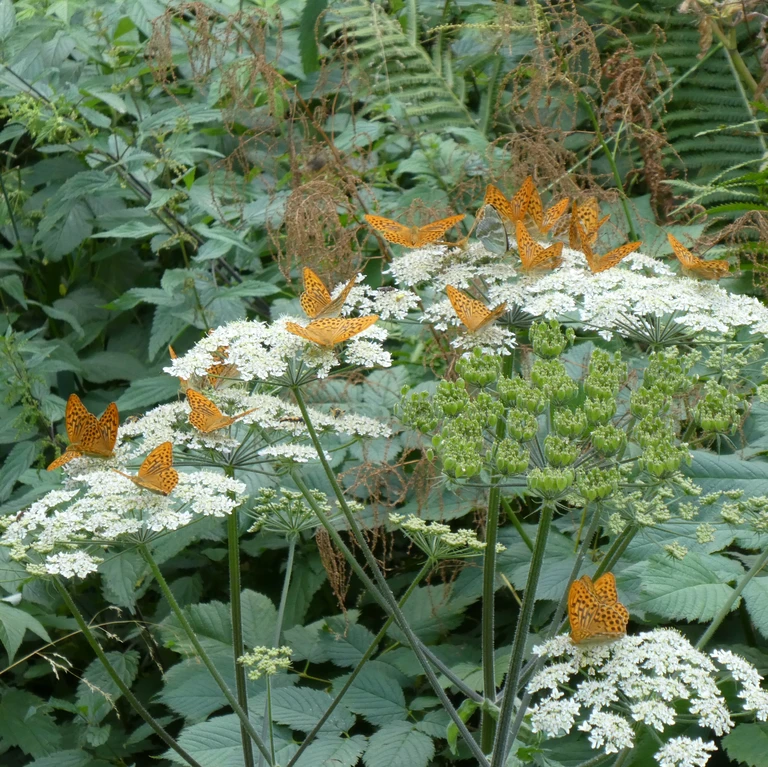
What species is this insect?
Argynnis paphia
